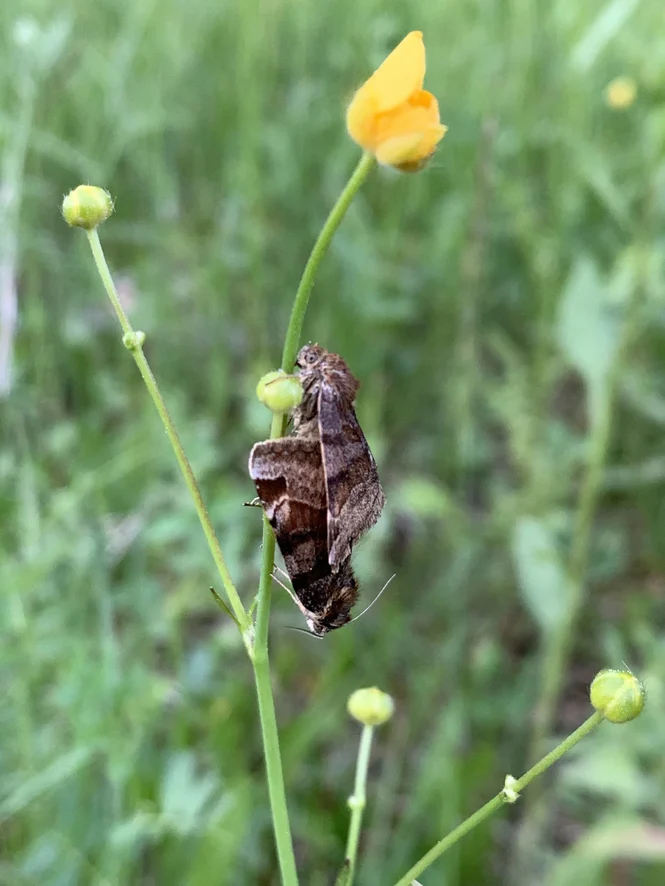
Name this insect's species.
Euclidia glyphica
